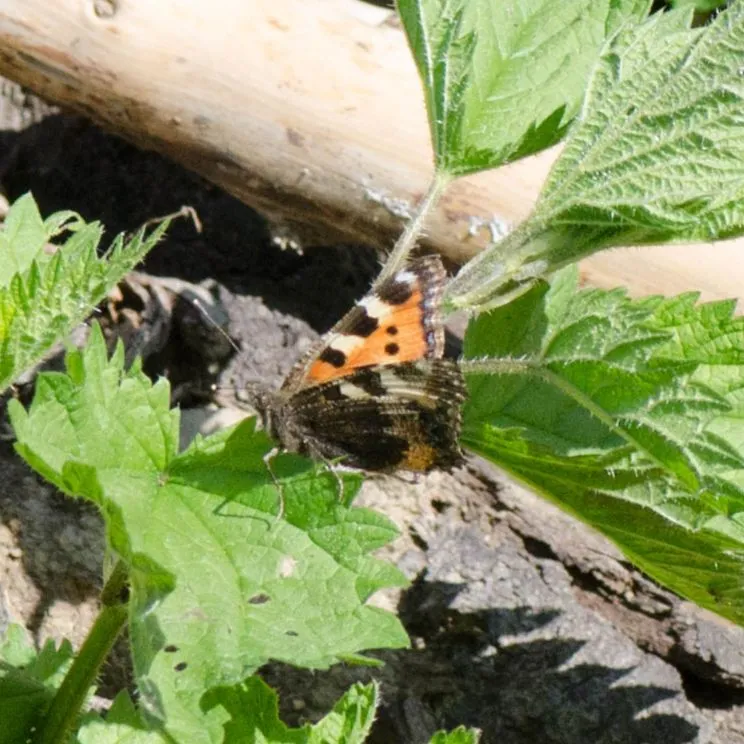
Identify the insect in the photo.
Aglais urticae
